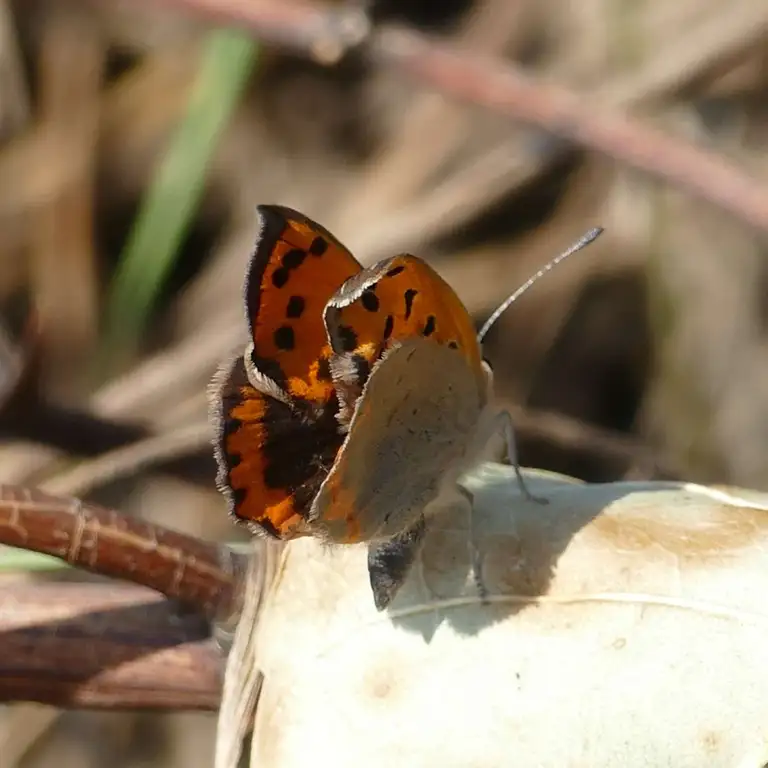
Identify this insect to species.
Lycaena phlaeas
